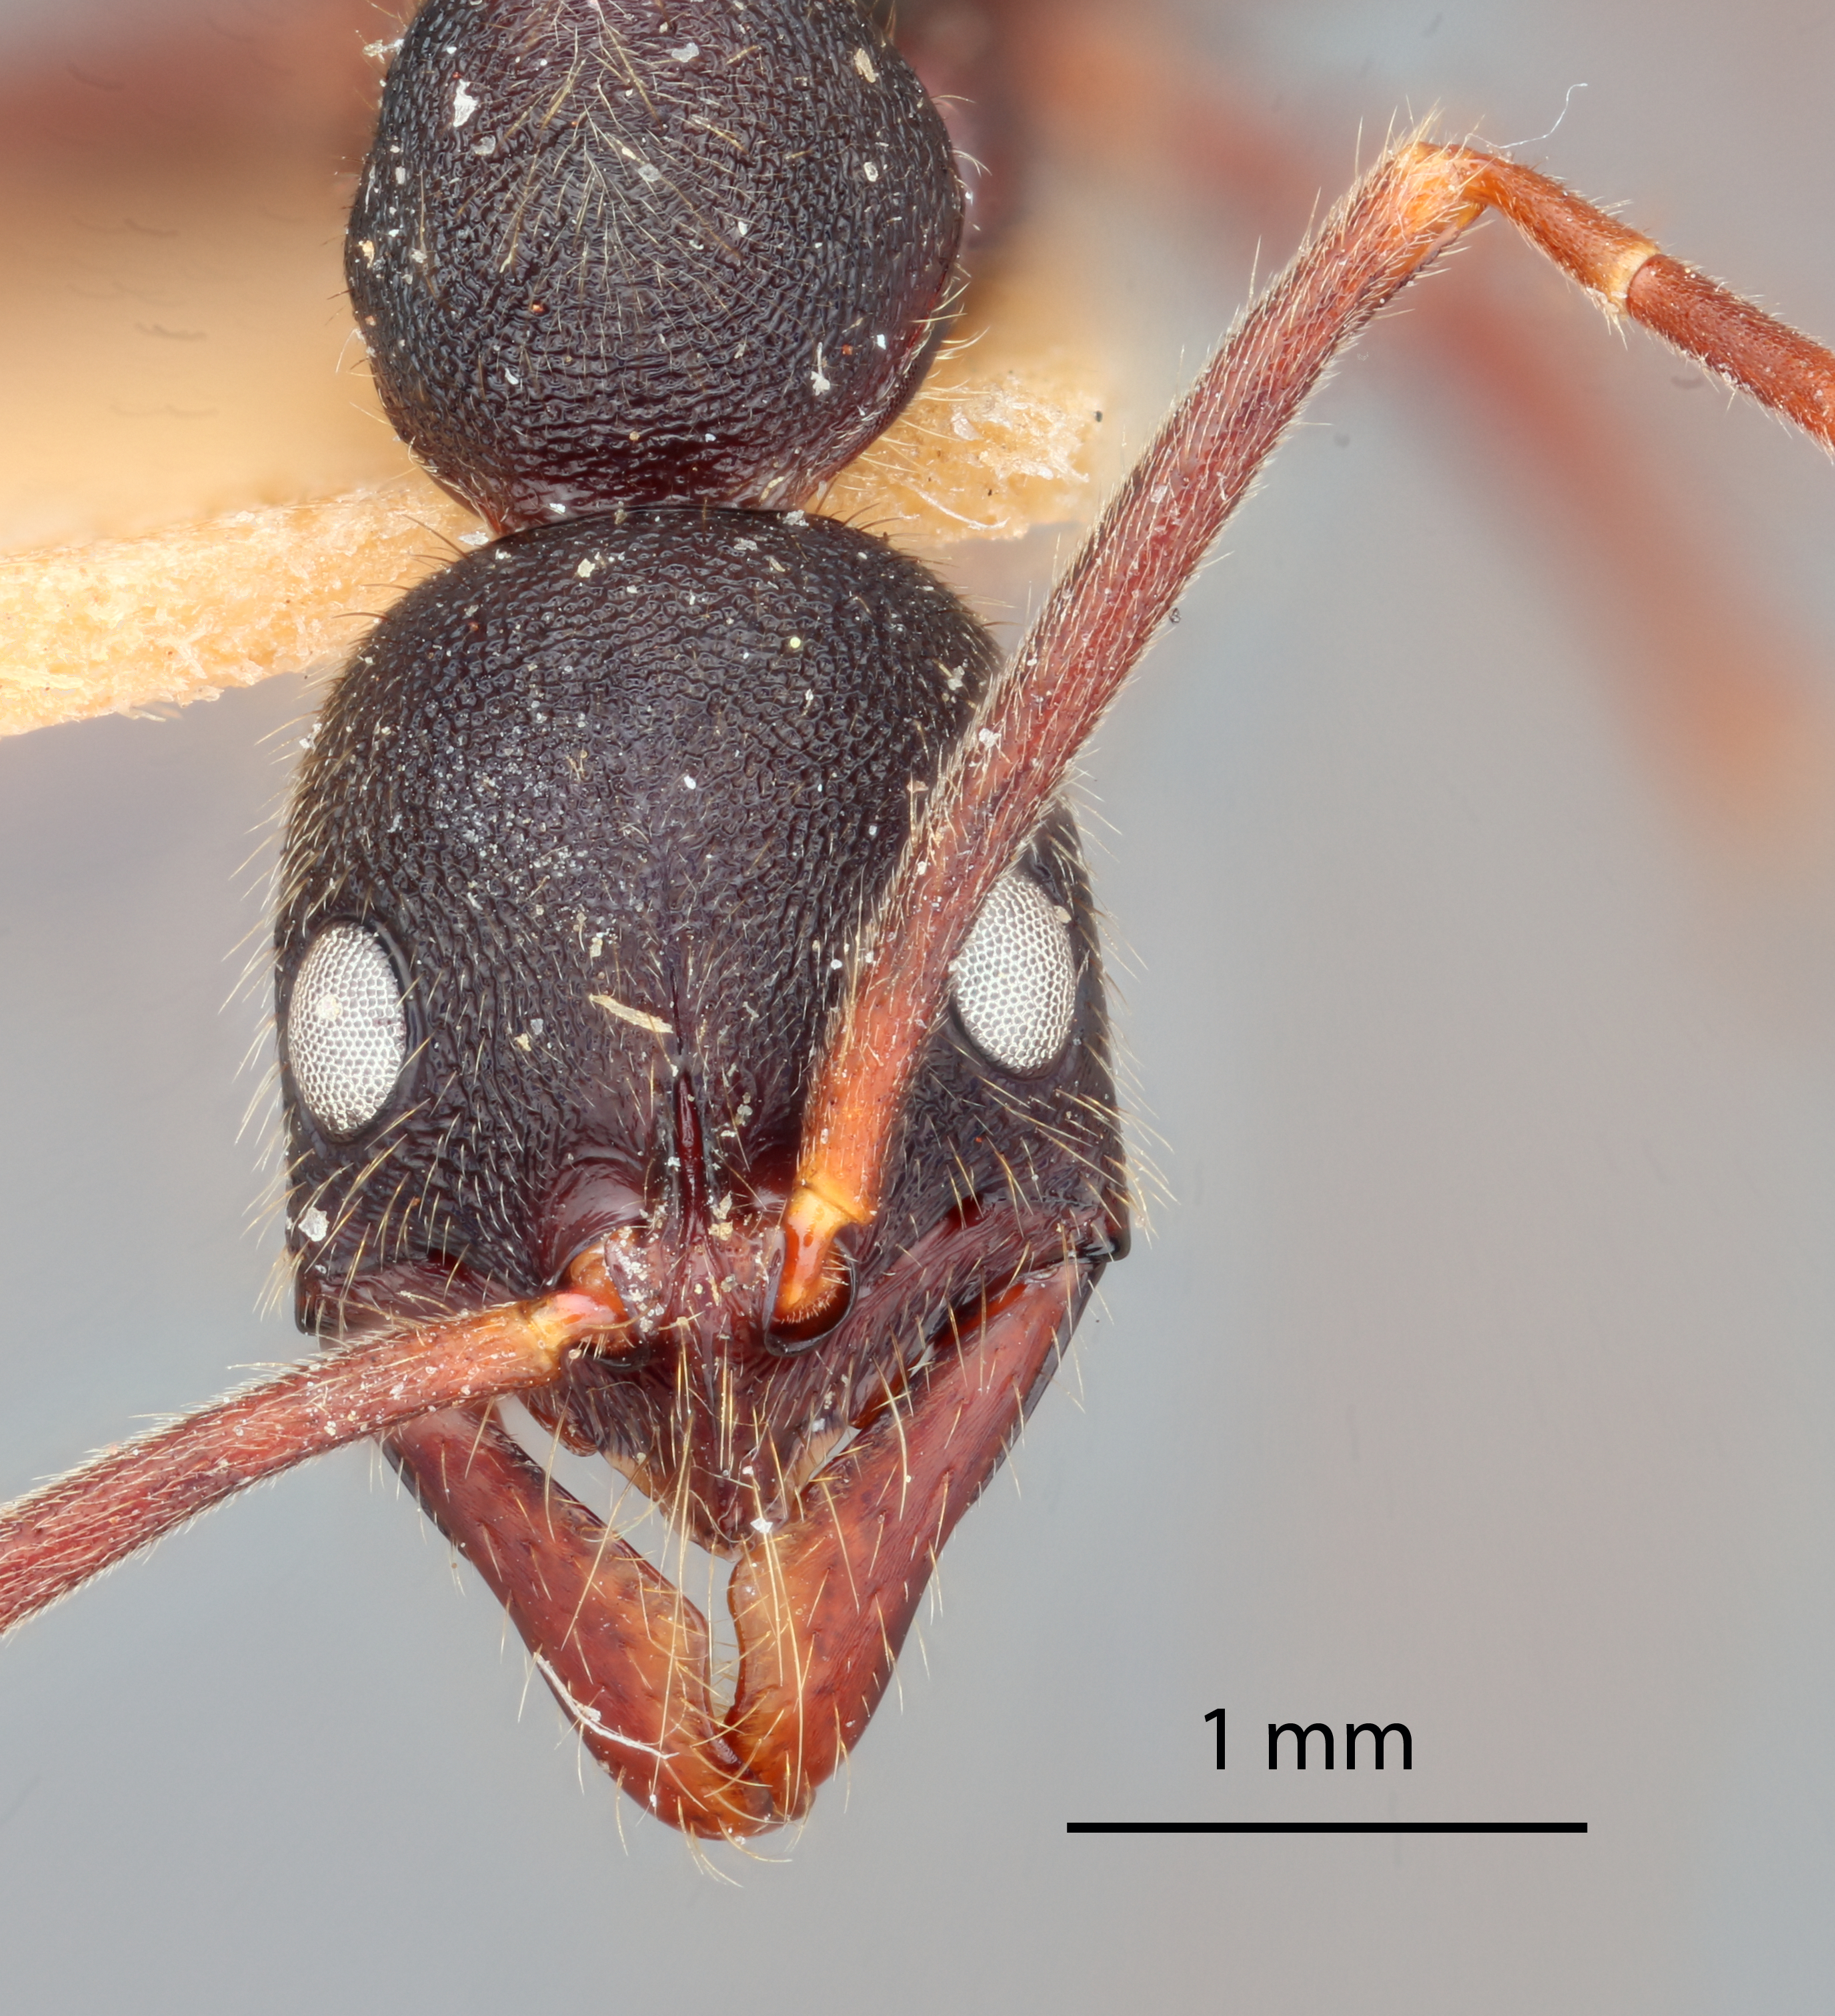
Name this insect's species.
Leptogenys honduriana
